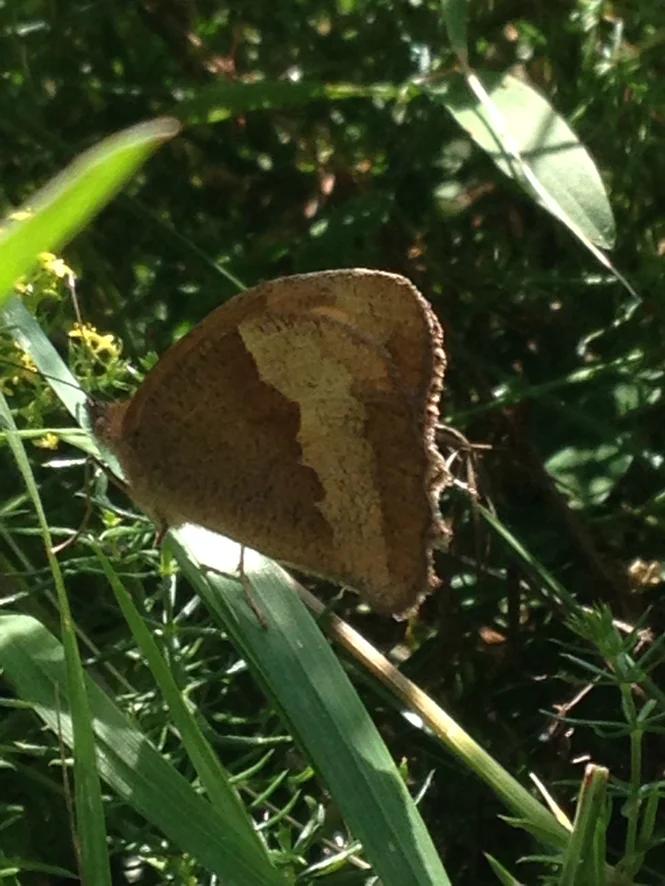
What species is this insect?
Maniola jurtina
